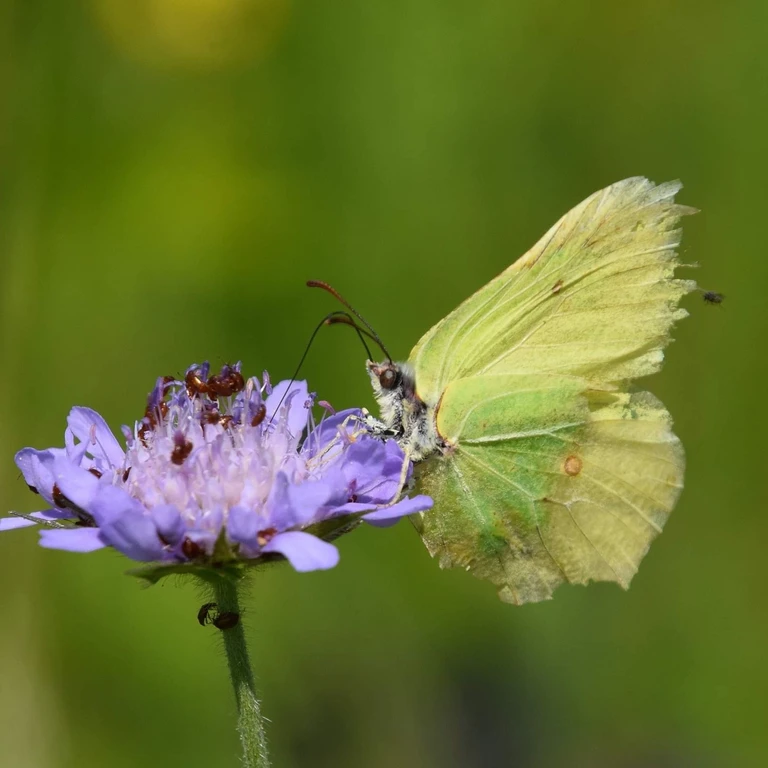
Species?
Gonepteryx rhamni
